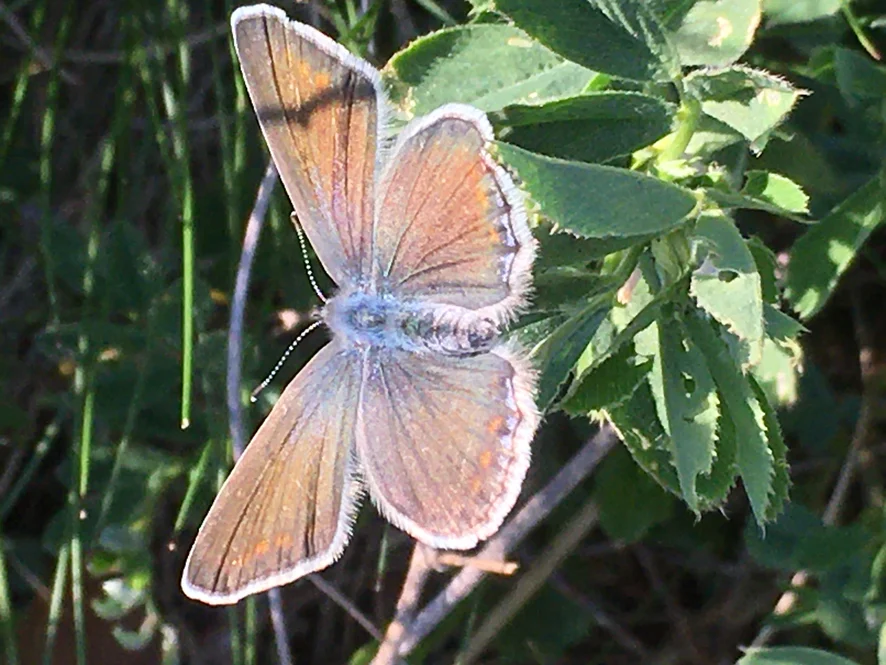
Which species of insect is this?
Polyommatus icarus
